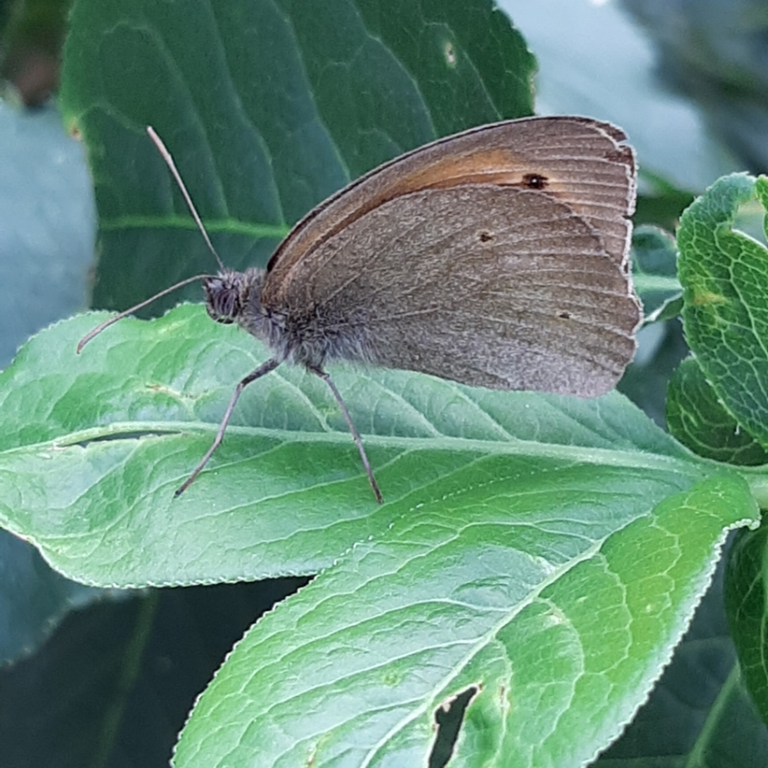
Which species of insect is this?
Maniola jurtina
